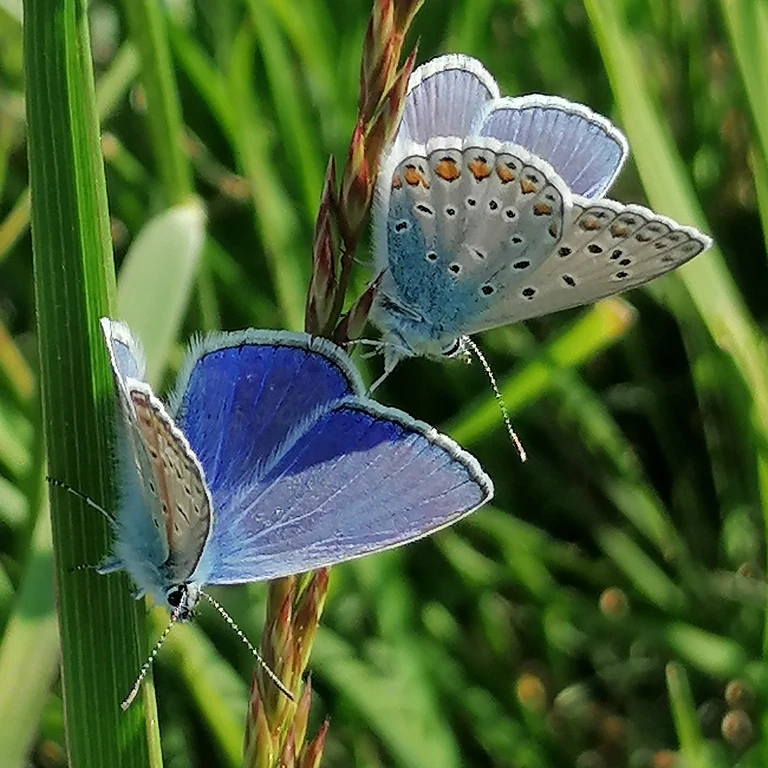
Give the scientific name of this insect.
Polyommatus icarus
